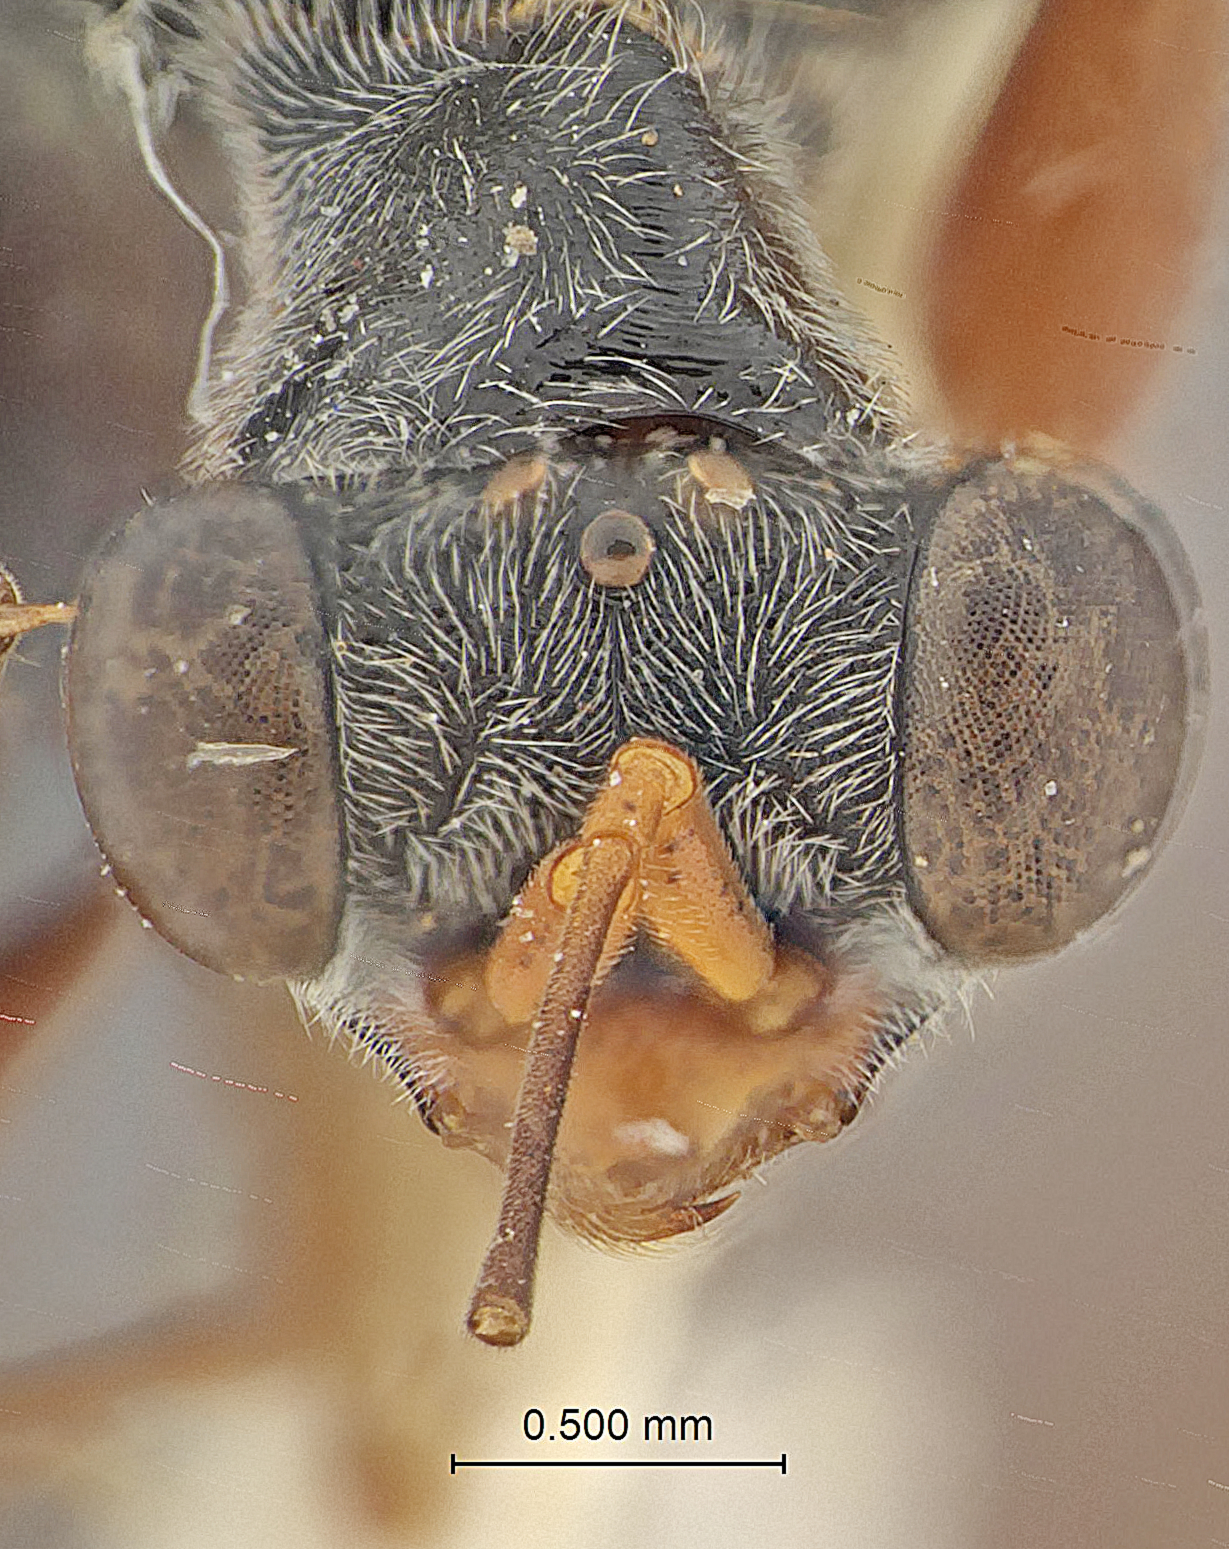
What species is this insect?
Mesodryinus ruficauda
